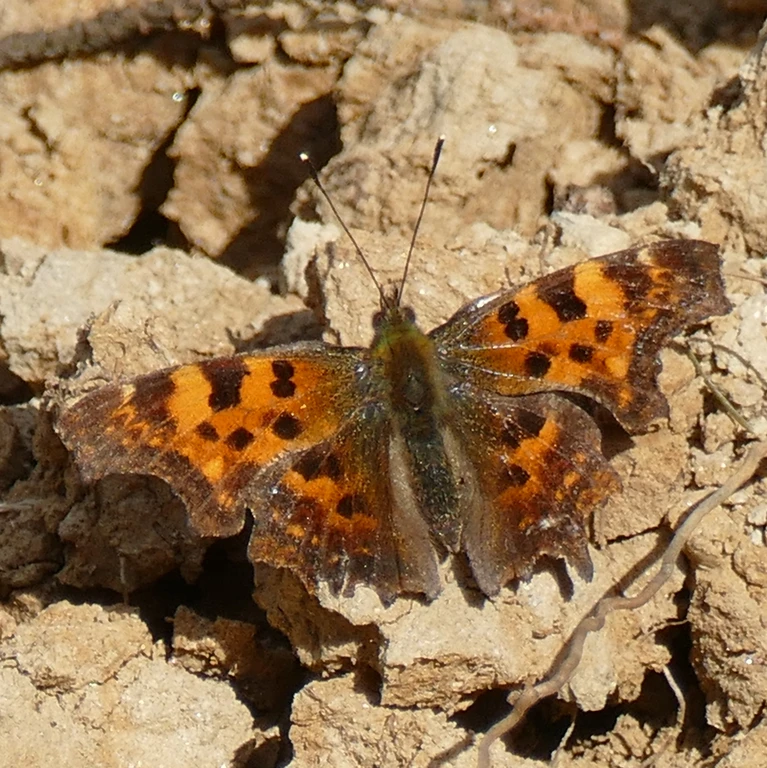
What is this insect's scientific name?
Polygonia c-album
